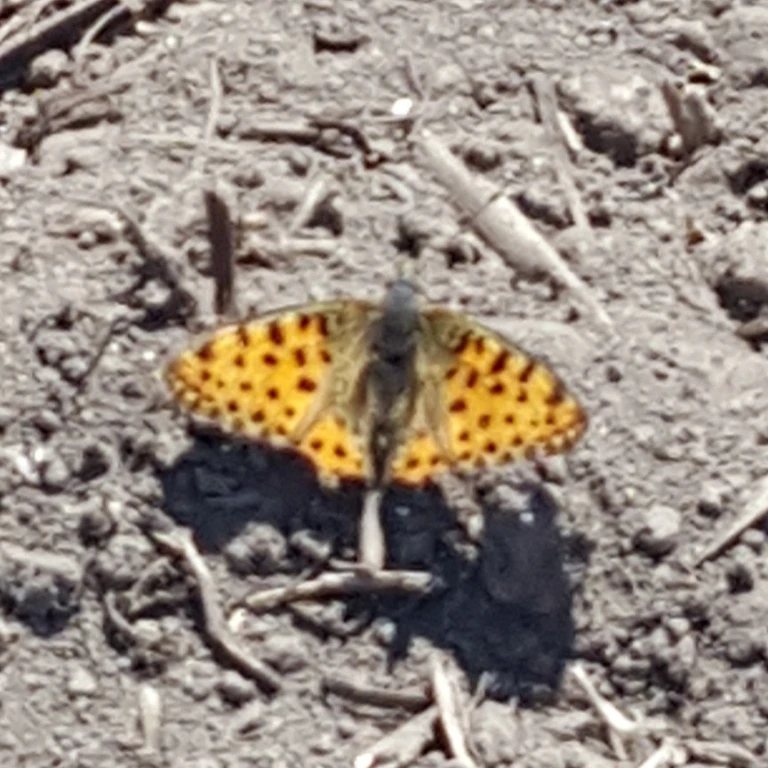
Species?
Issoria lathonia
